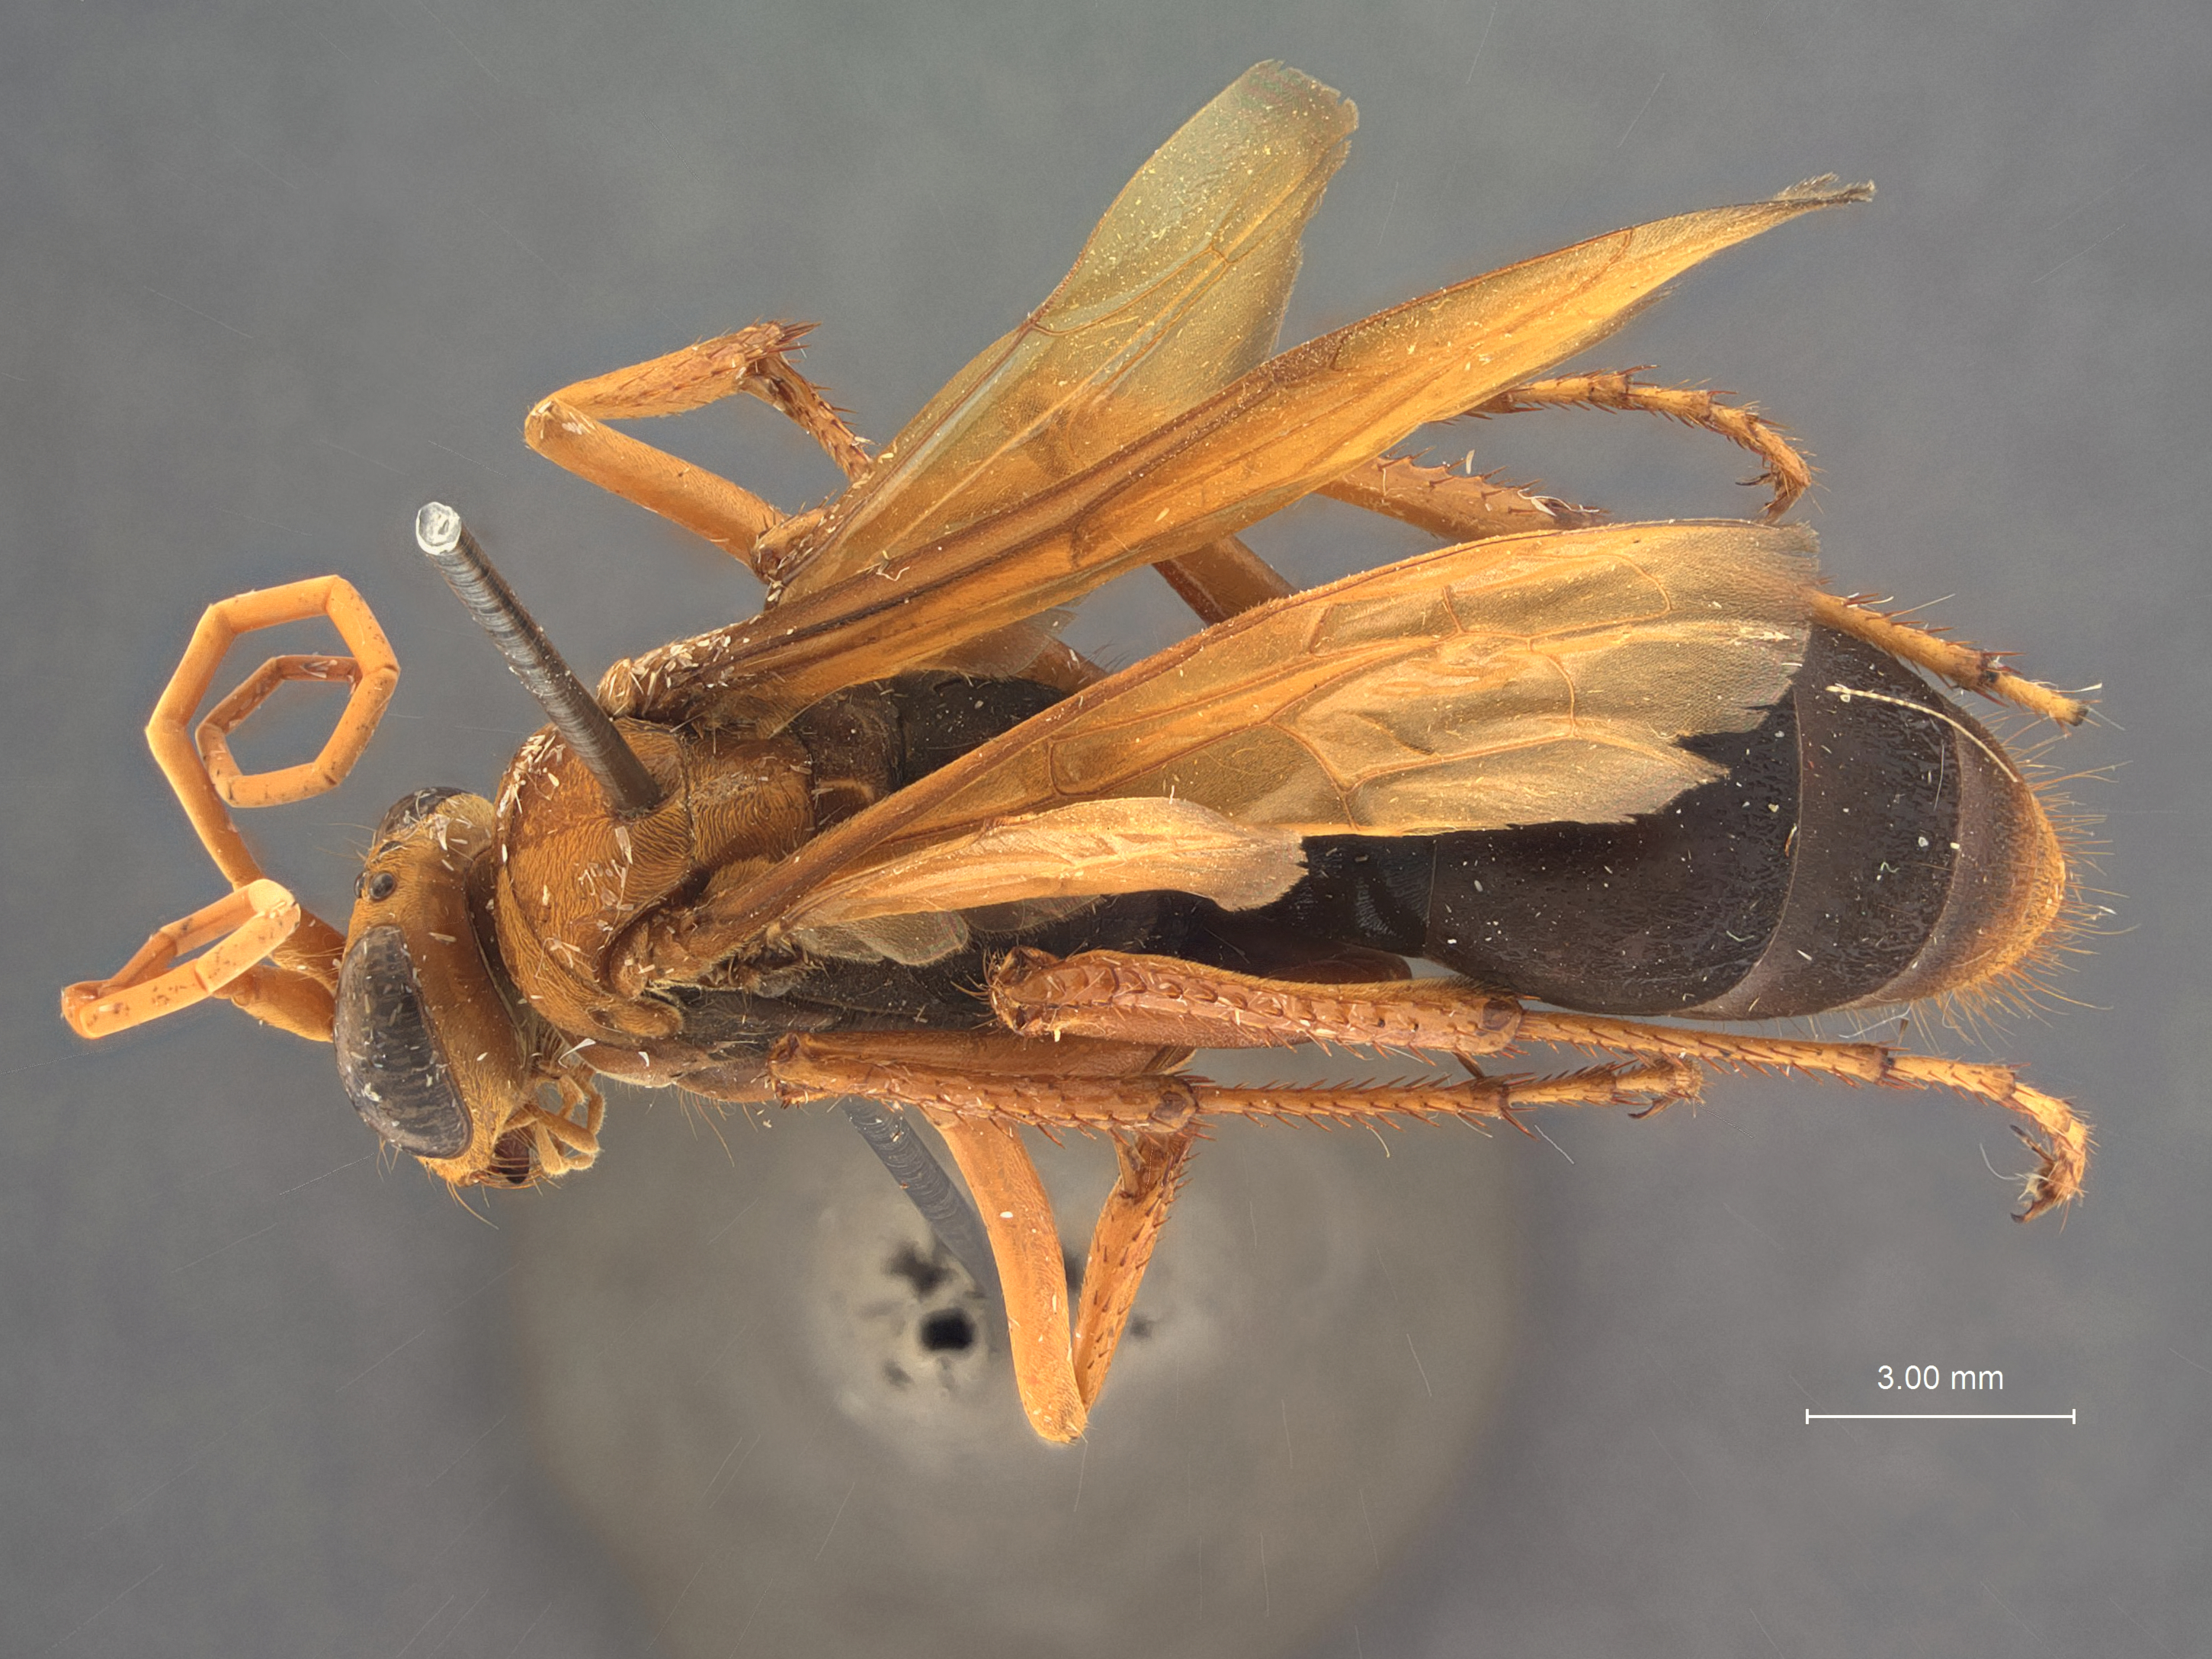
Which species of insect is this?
Leptodialepis ceylonica
